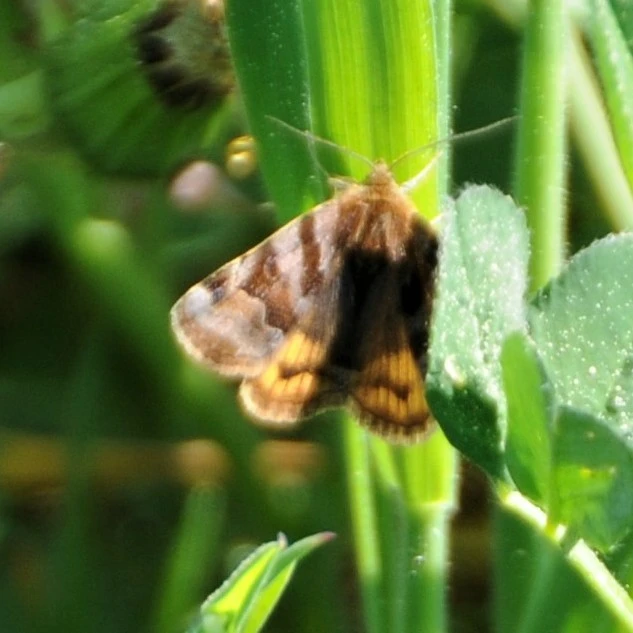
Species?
Euclidia glyphica
